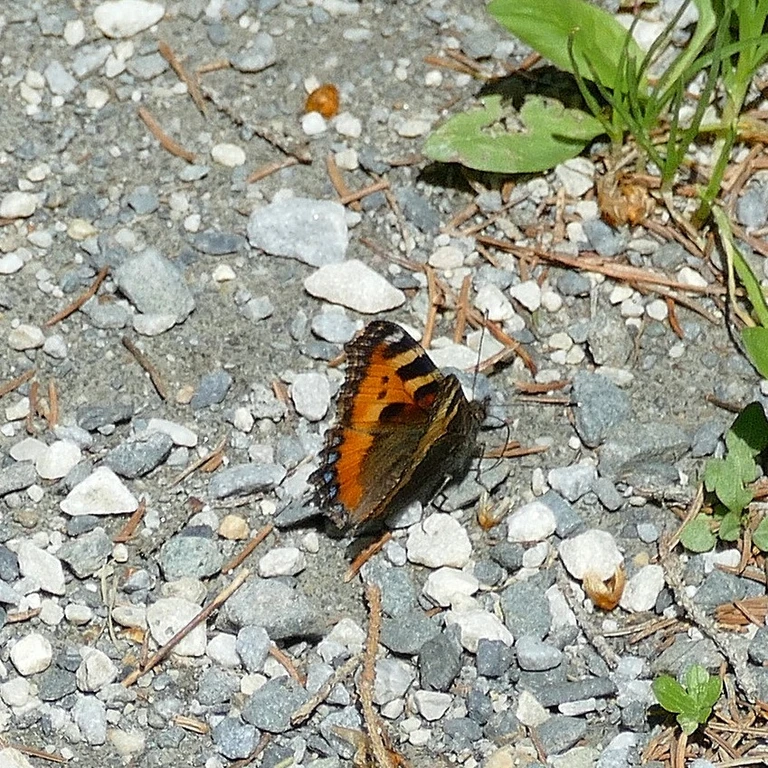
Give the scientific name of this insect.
Aglais urticae
